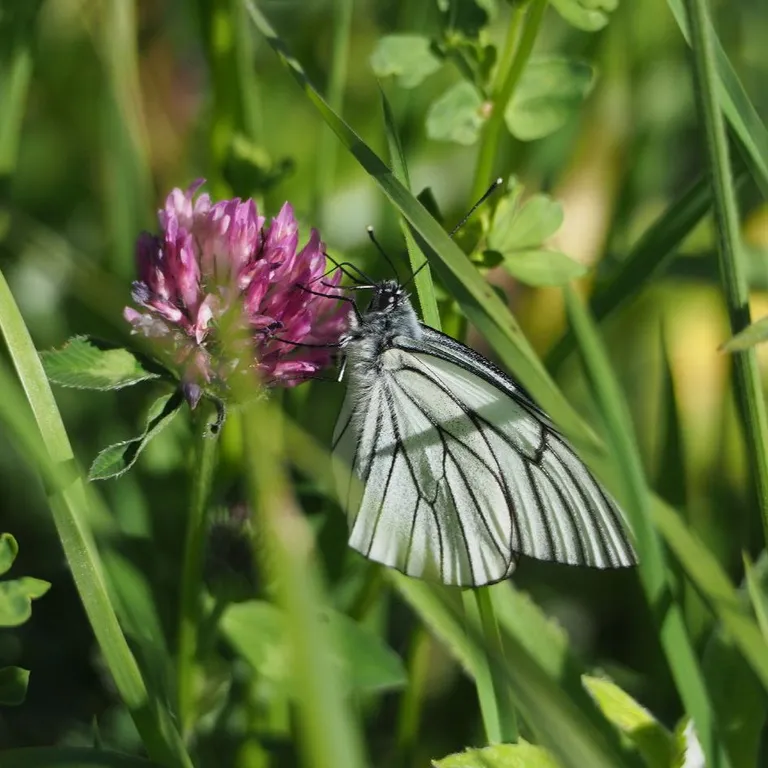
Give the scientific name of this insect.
Aporia crataegi
